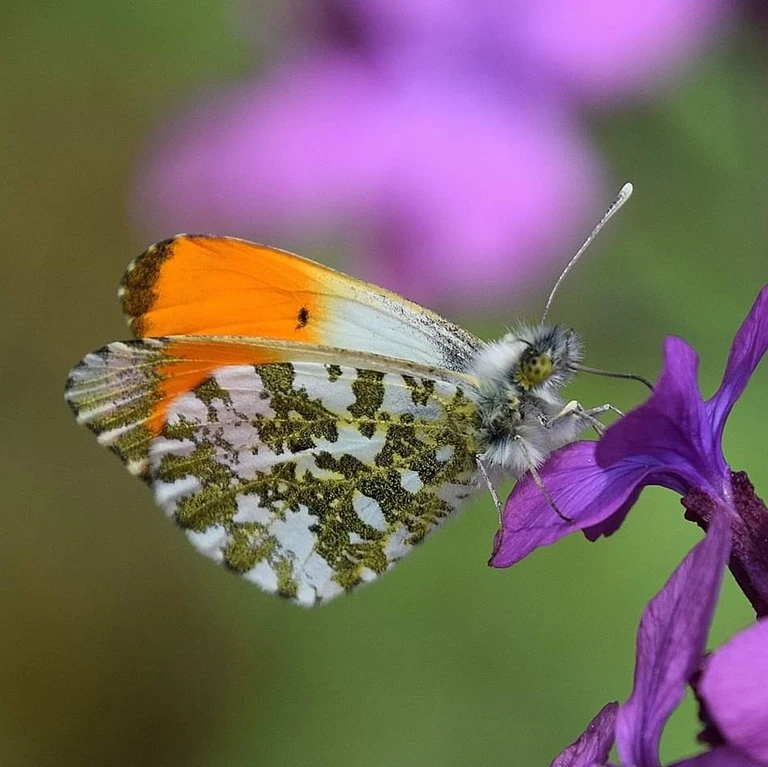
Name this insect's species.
Anthocharis cardamines
